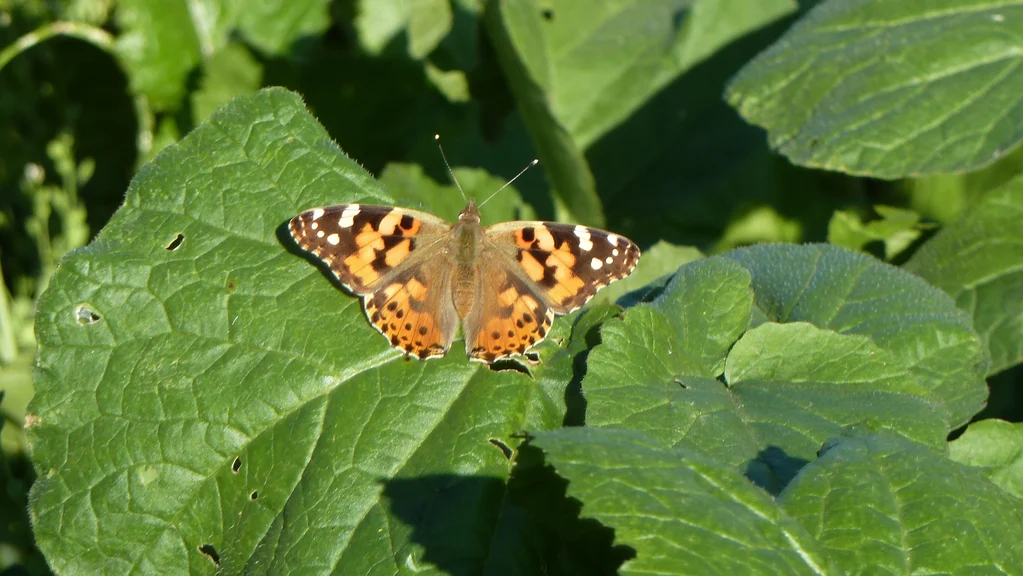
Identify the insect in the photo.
Vanessa cardui
